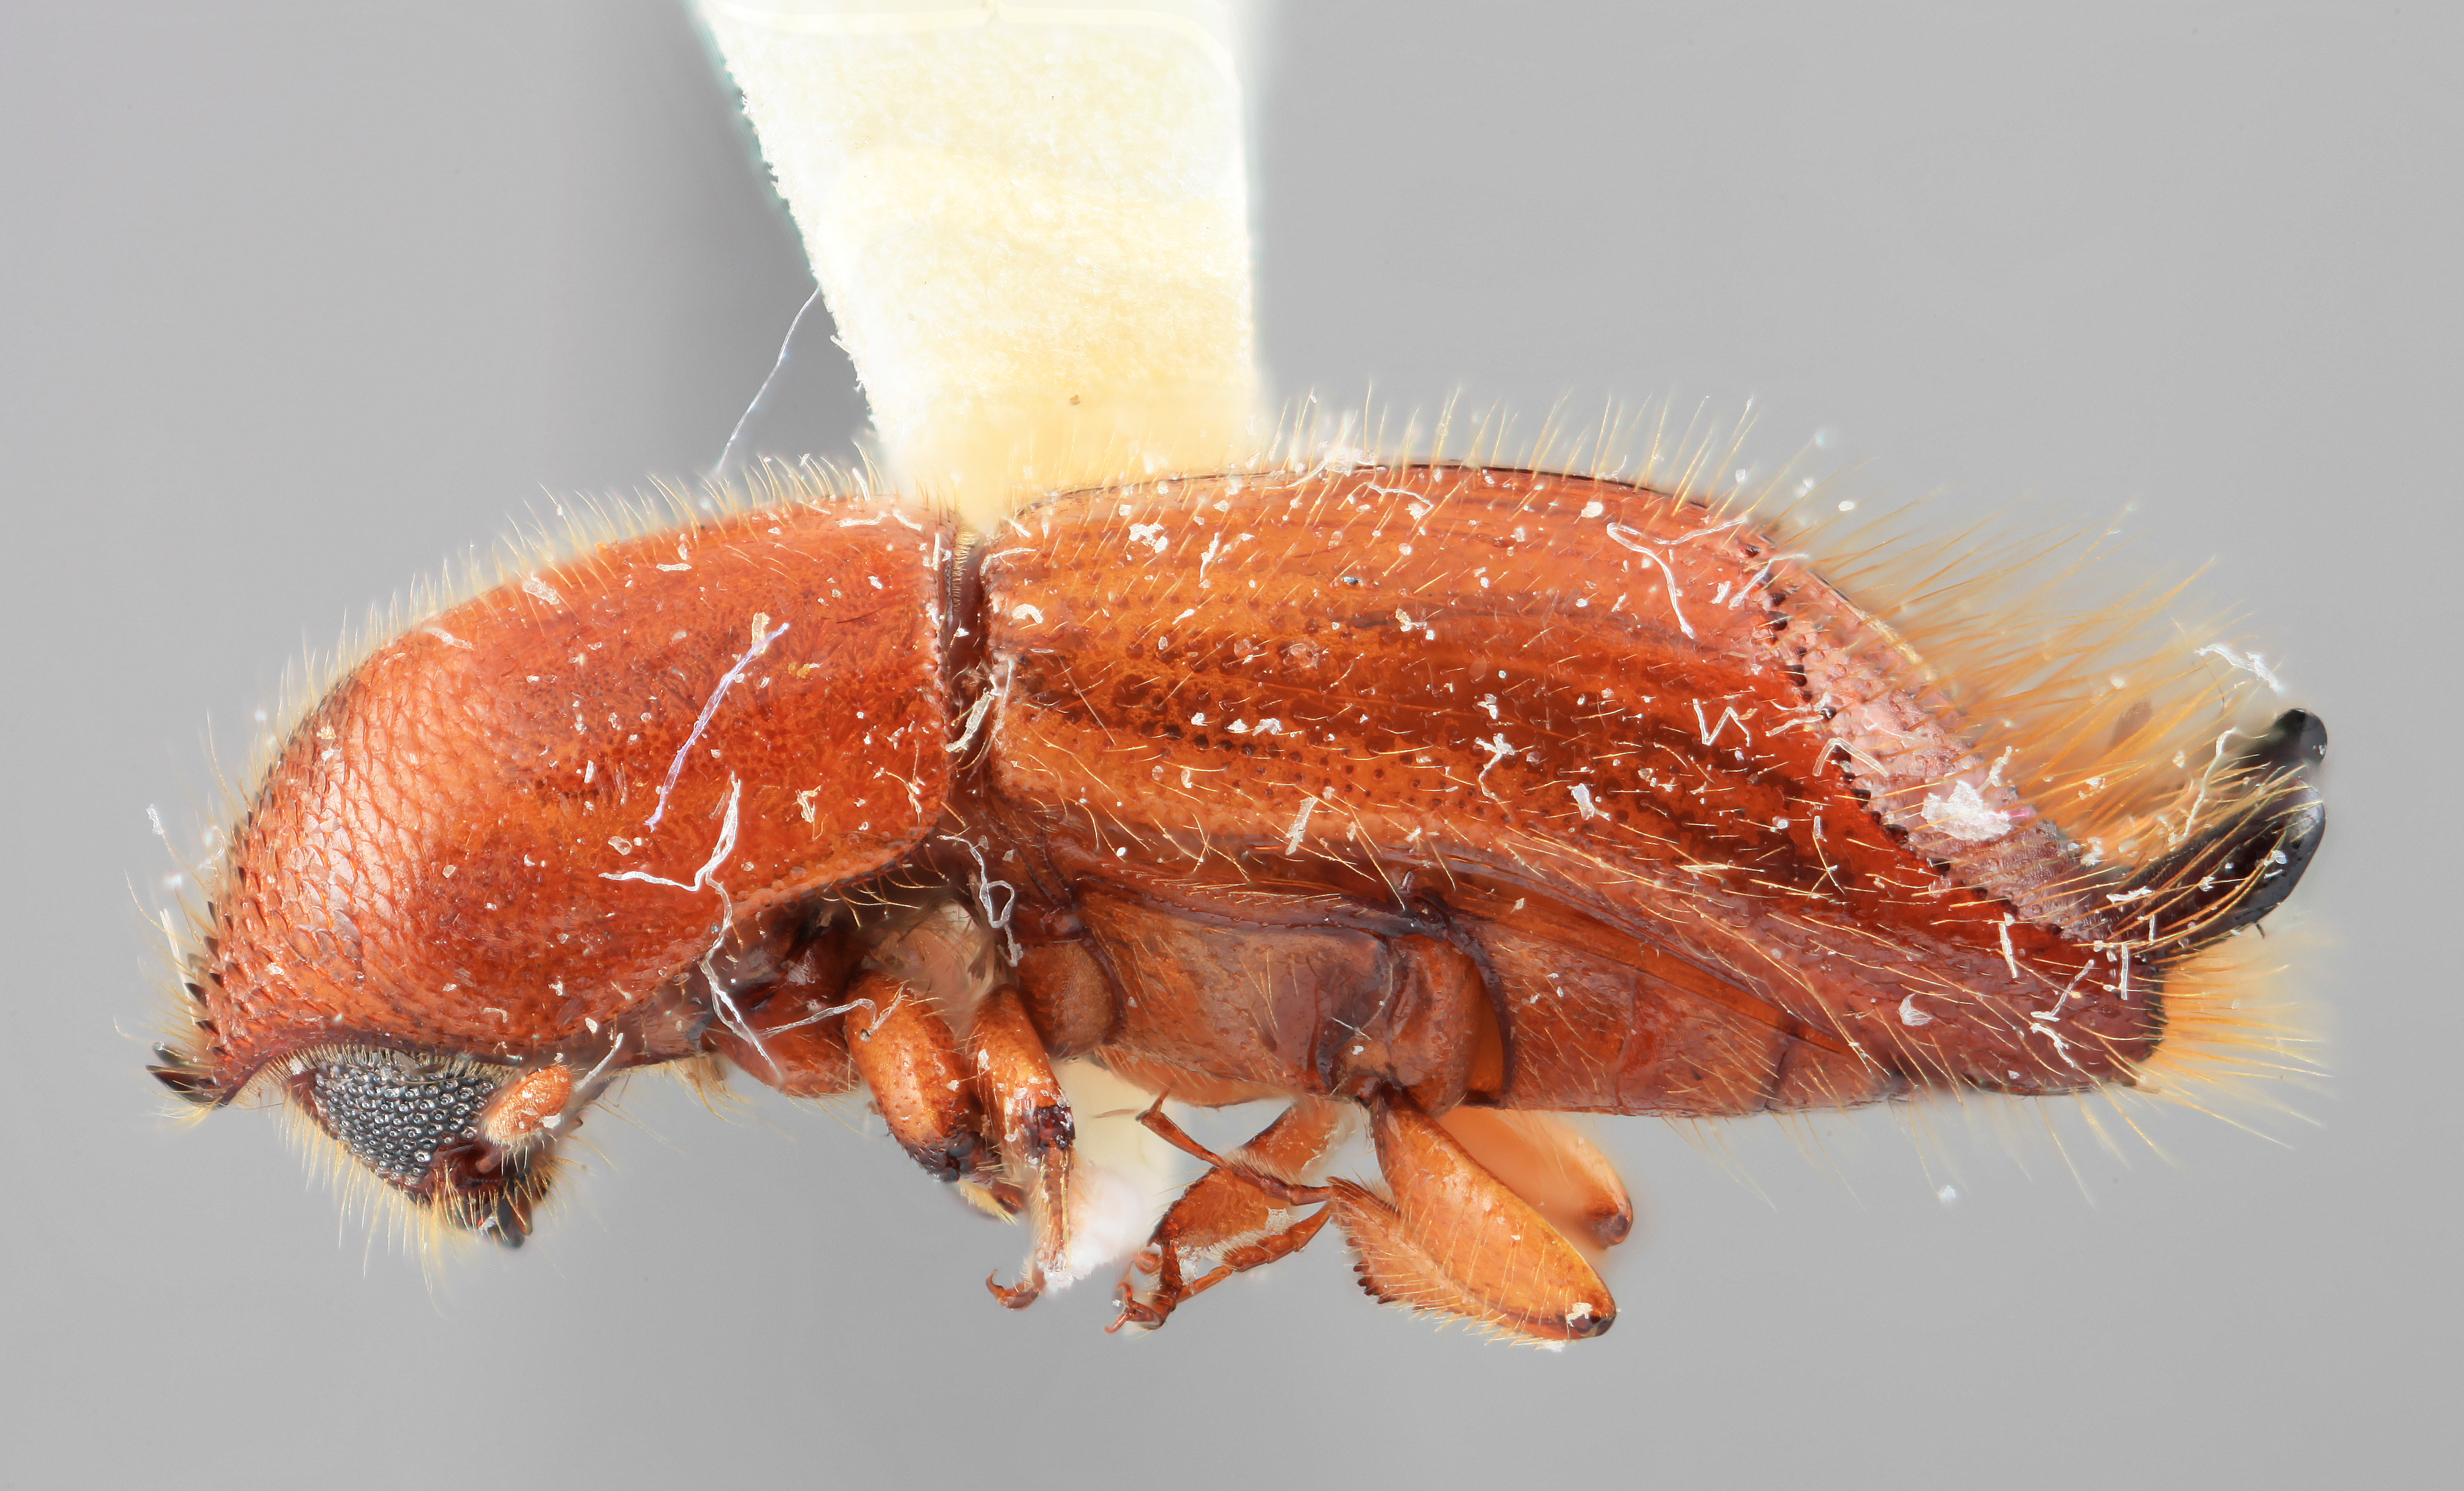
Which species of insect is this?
Sampsonius ensifer
